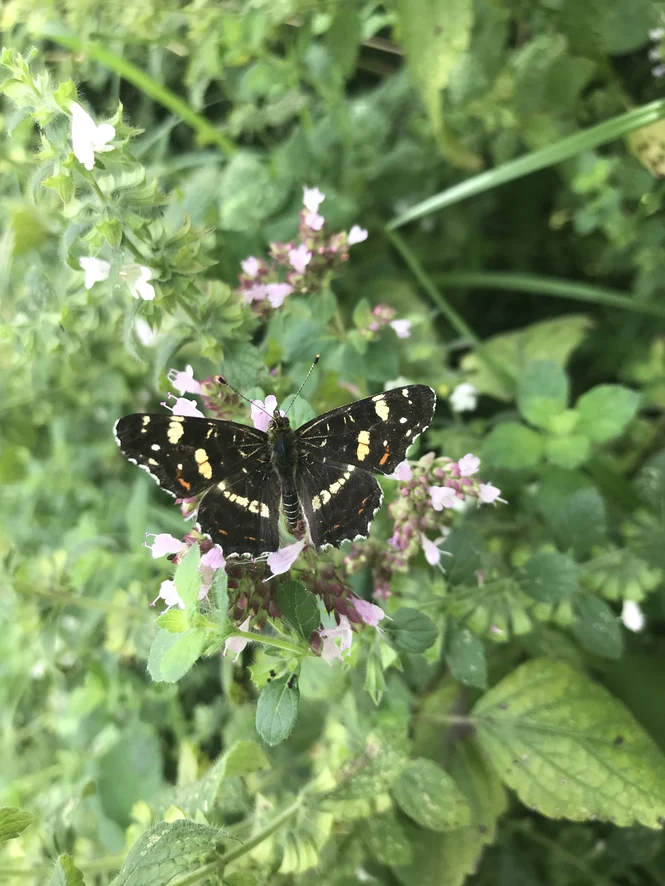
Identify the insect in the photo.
Araschnia levana
